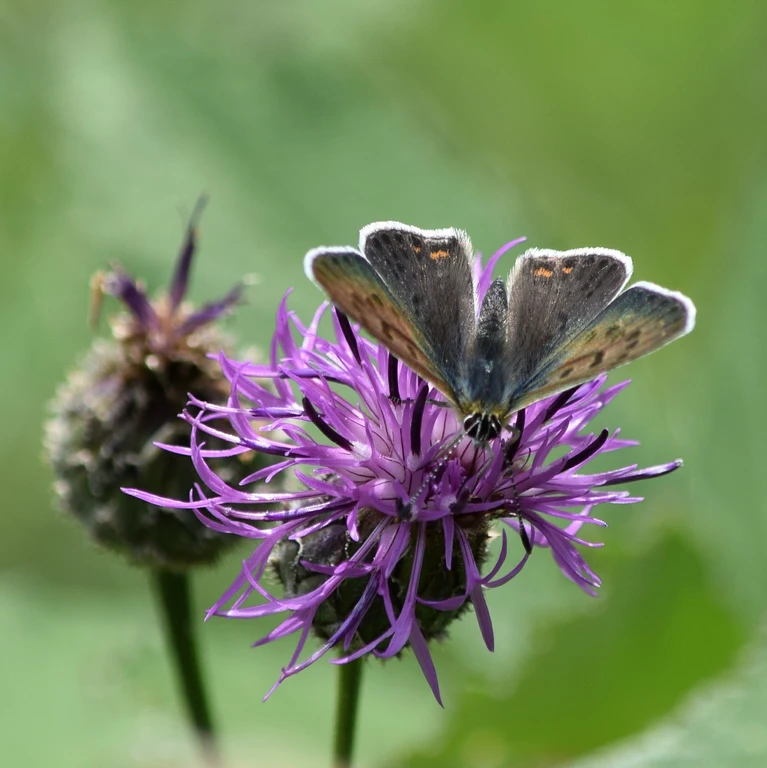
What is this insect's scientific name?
Lycaena tityrus (also Loweia tityrus)
